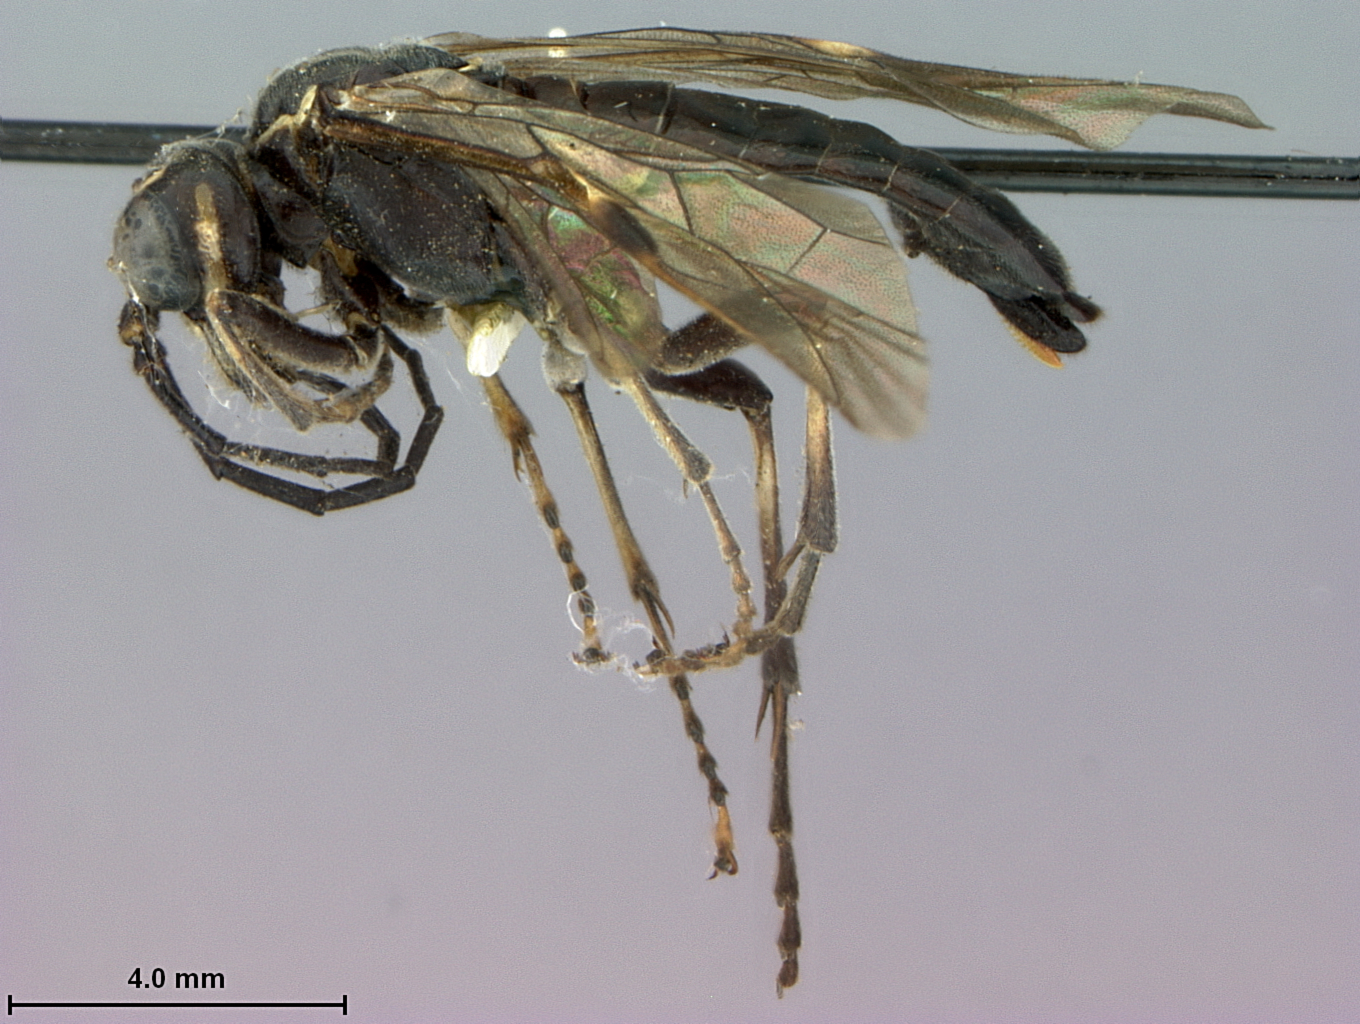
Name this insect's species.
Tenthredella carolina
